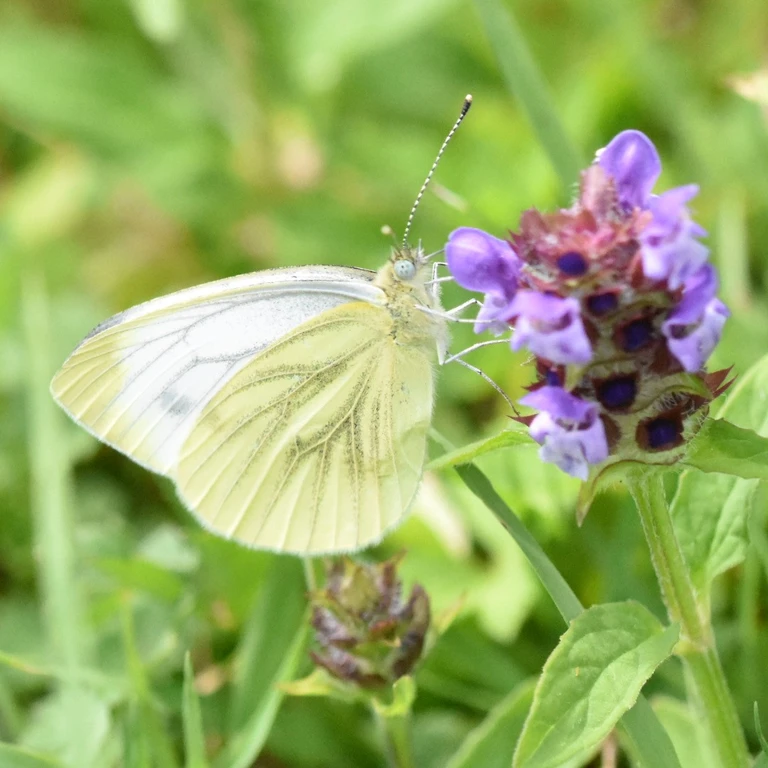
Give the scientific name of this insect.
Pieris napi
